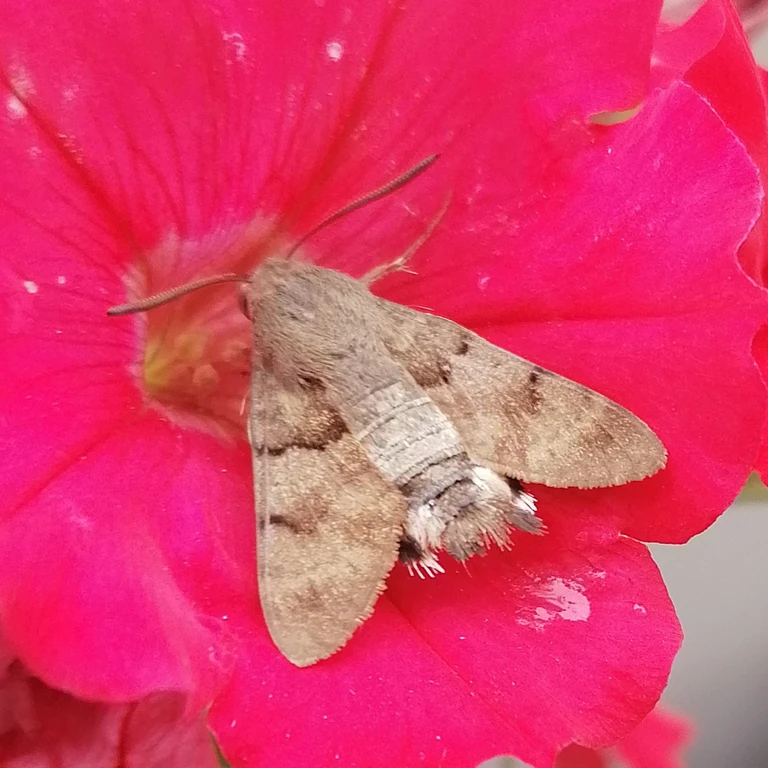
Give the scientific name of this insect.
Macroglossum stellatarum
